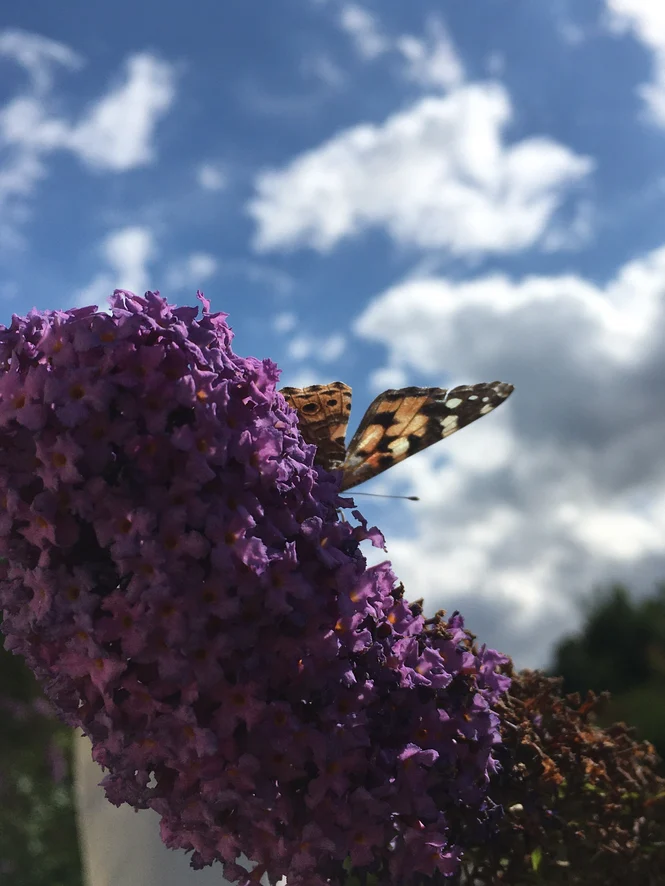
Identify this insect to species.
Vanessa cardui
